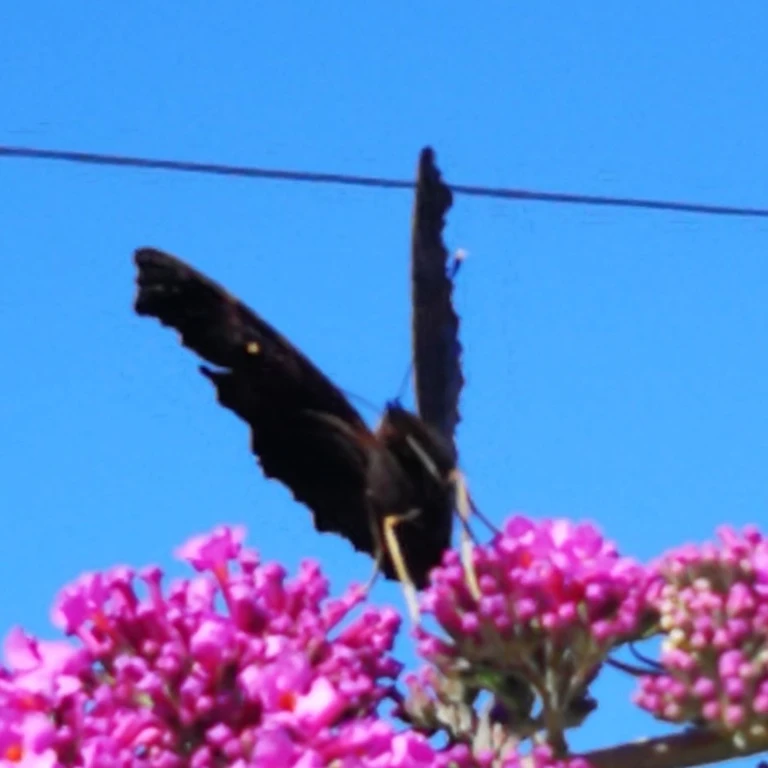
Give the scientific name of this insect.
Aglais io
